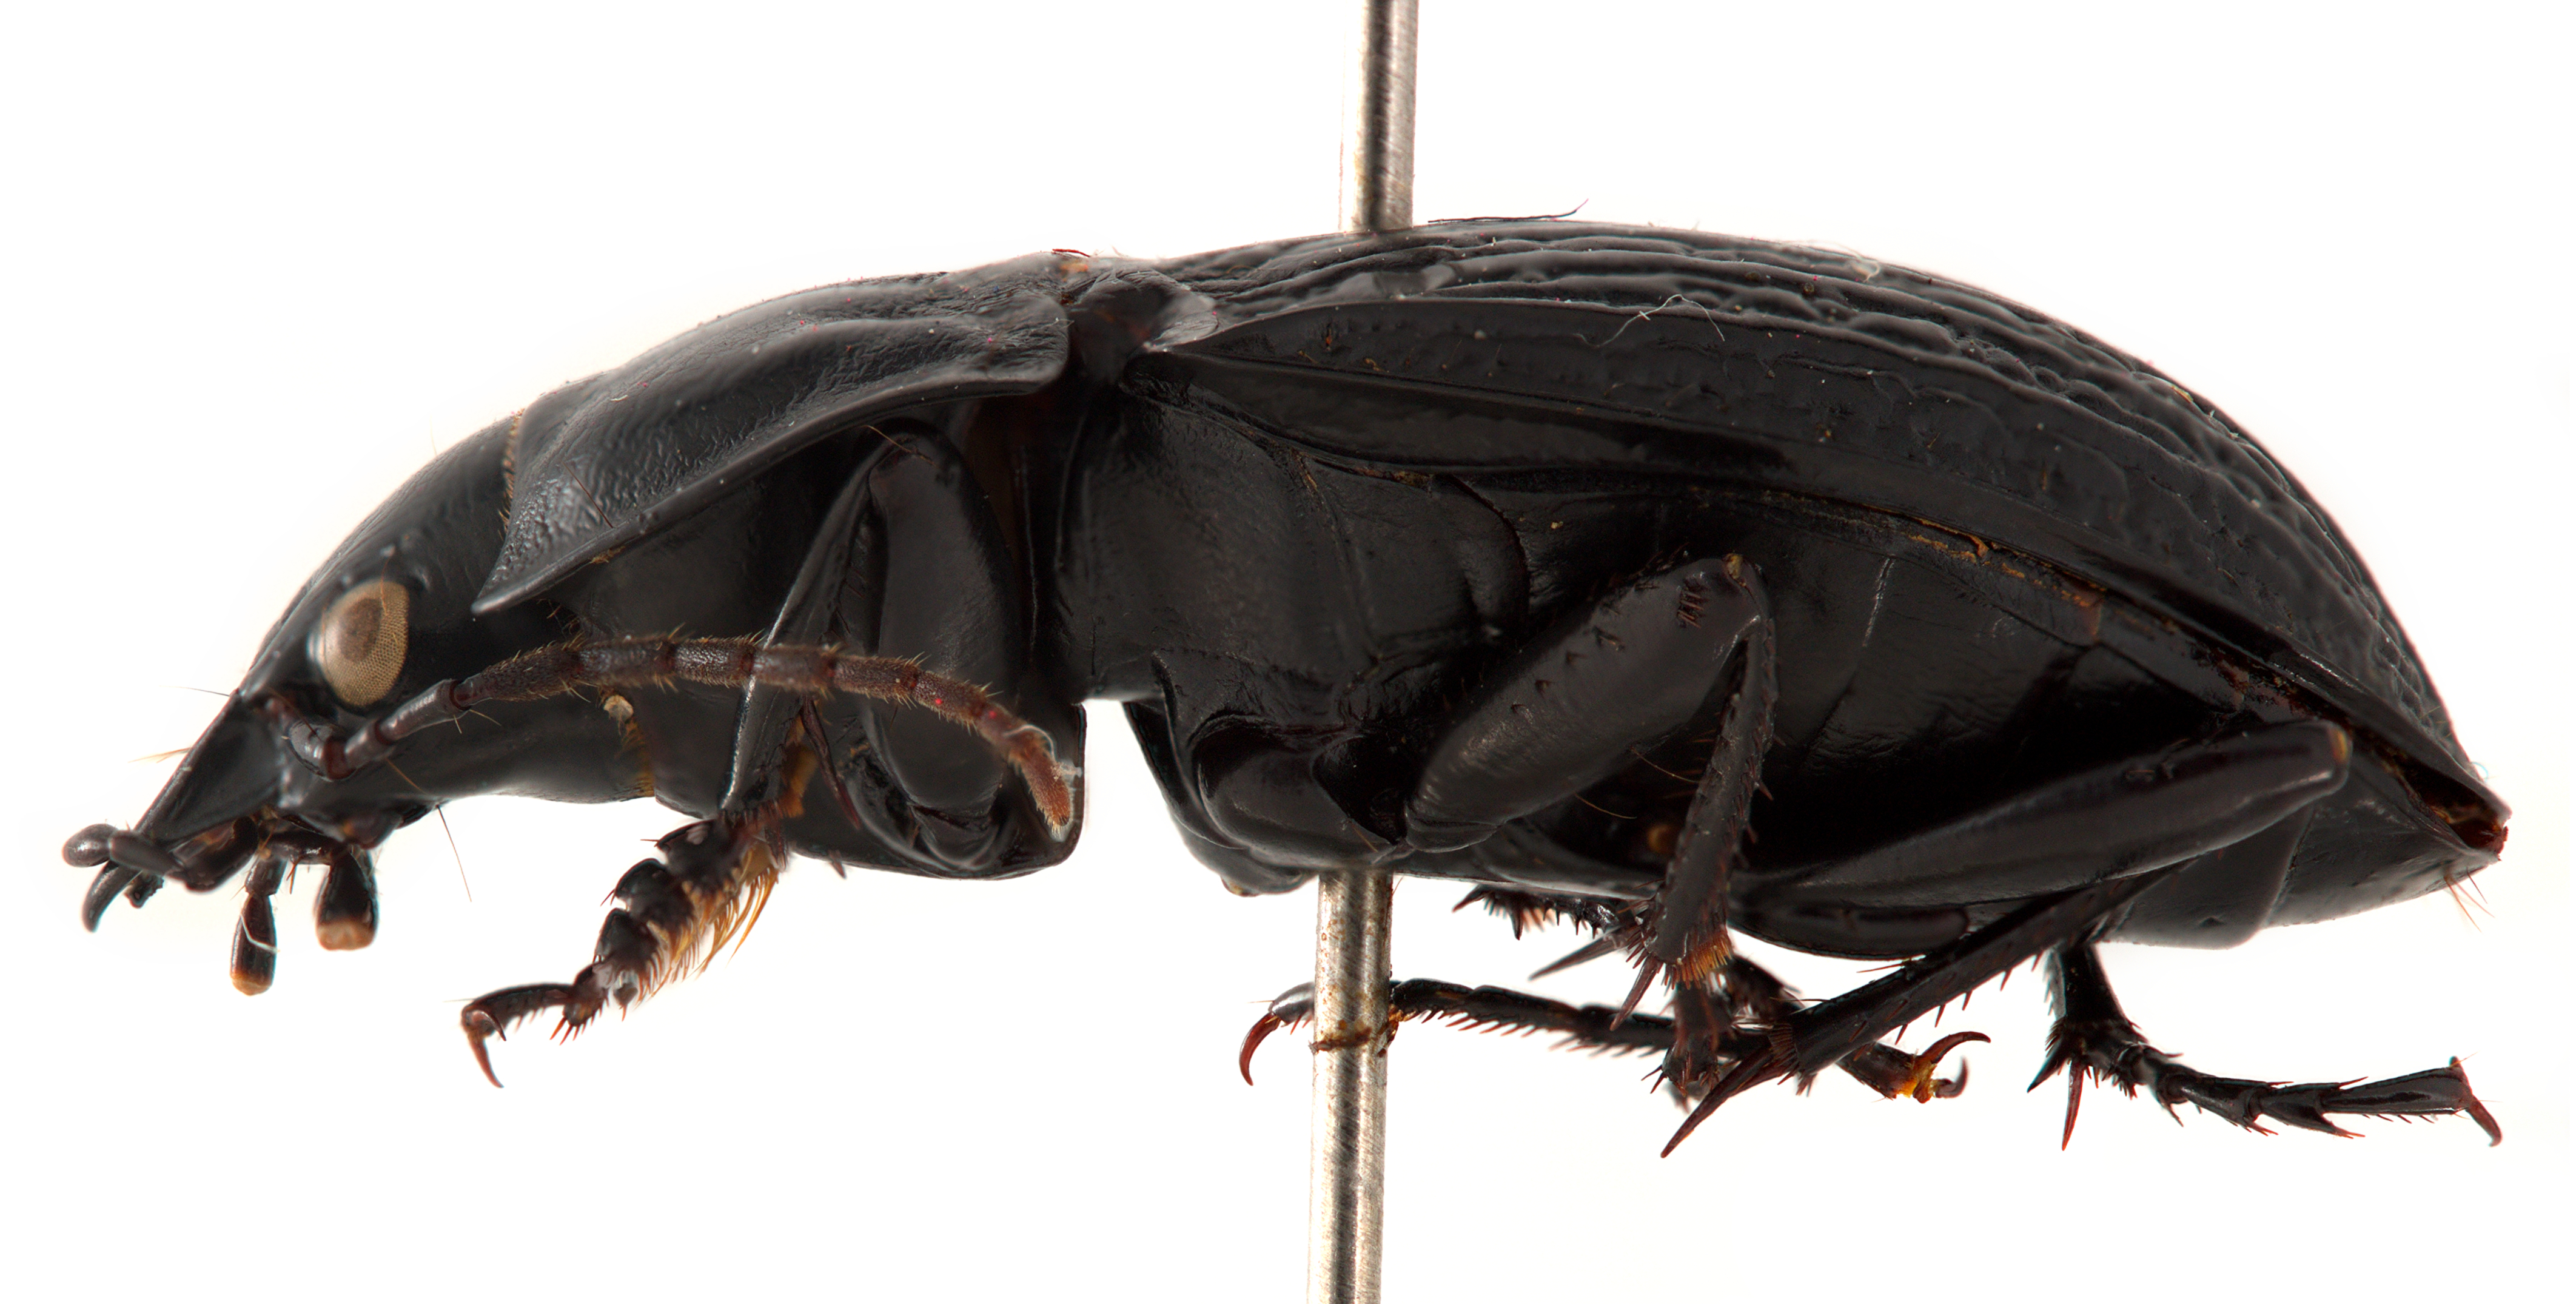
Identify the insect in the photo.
Dicaelus sculptilis
